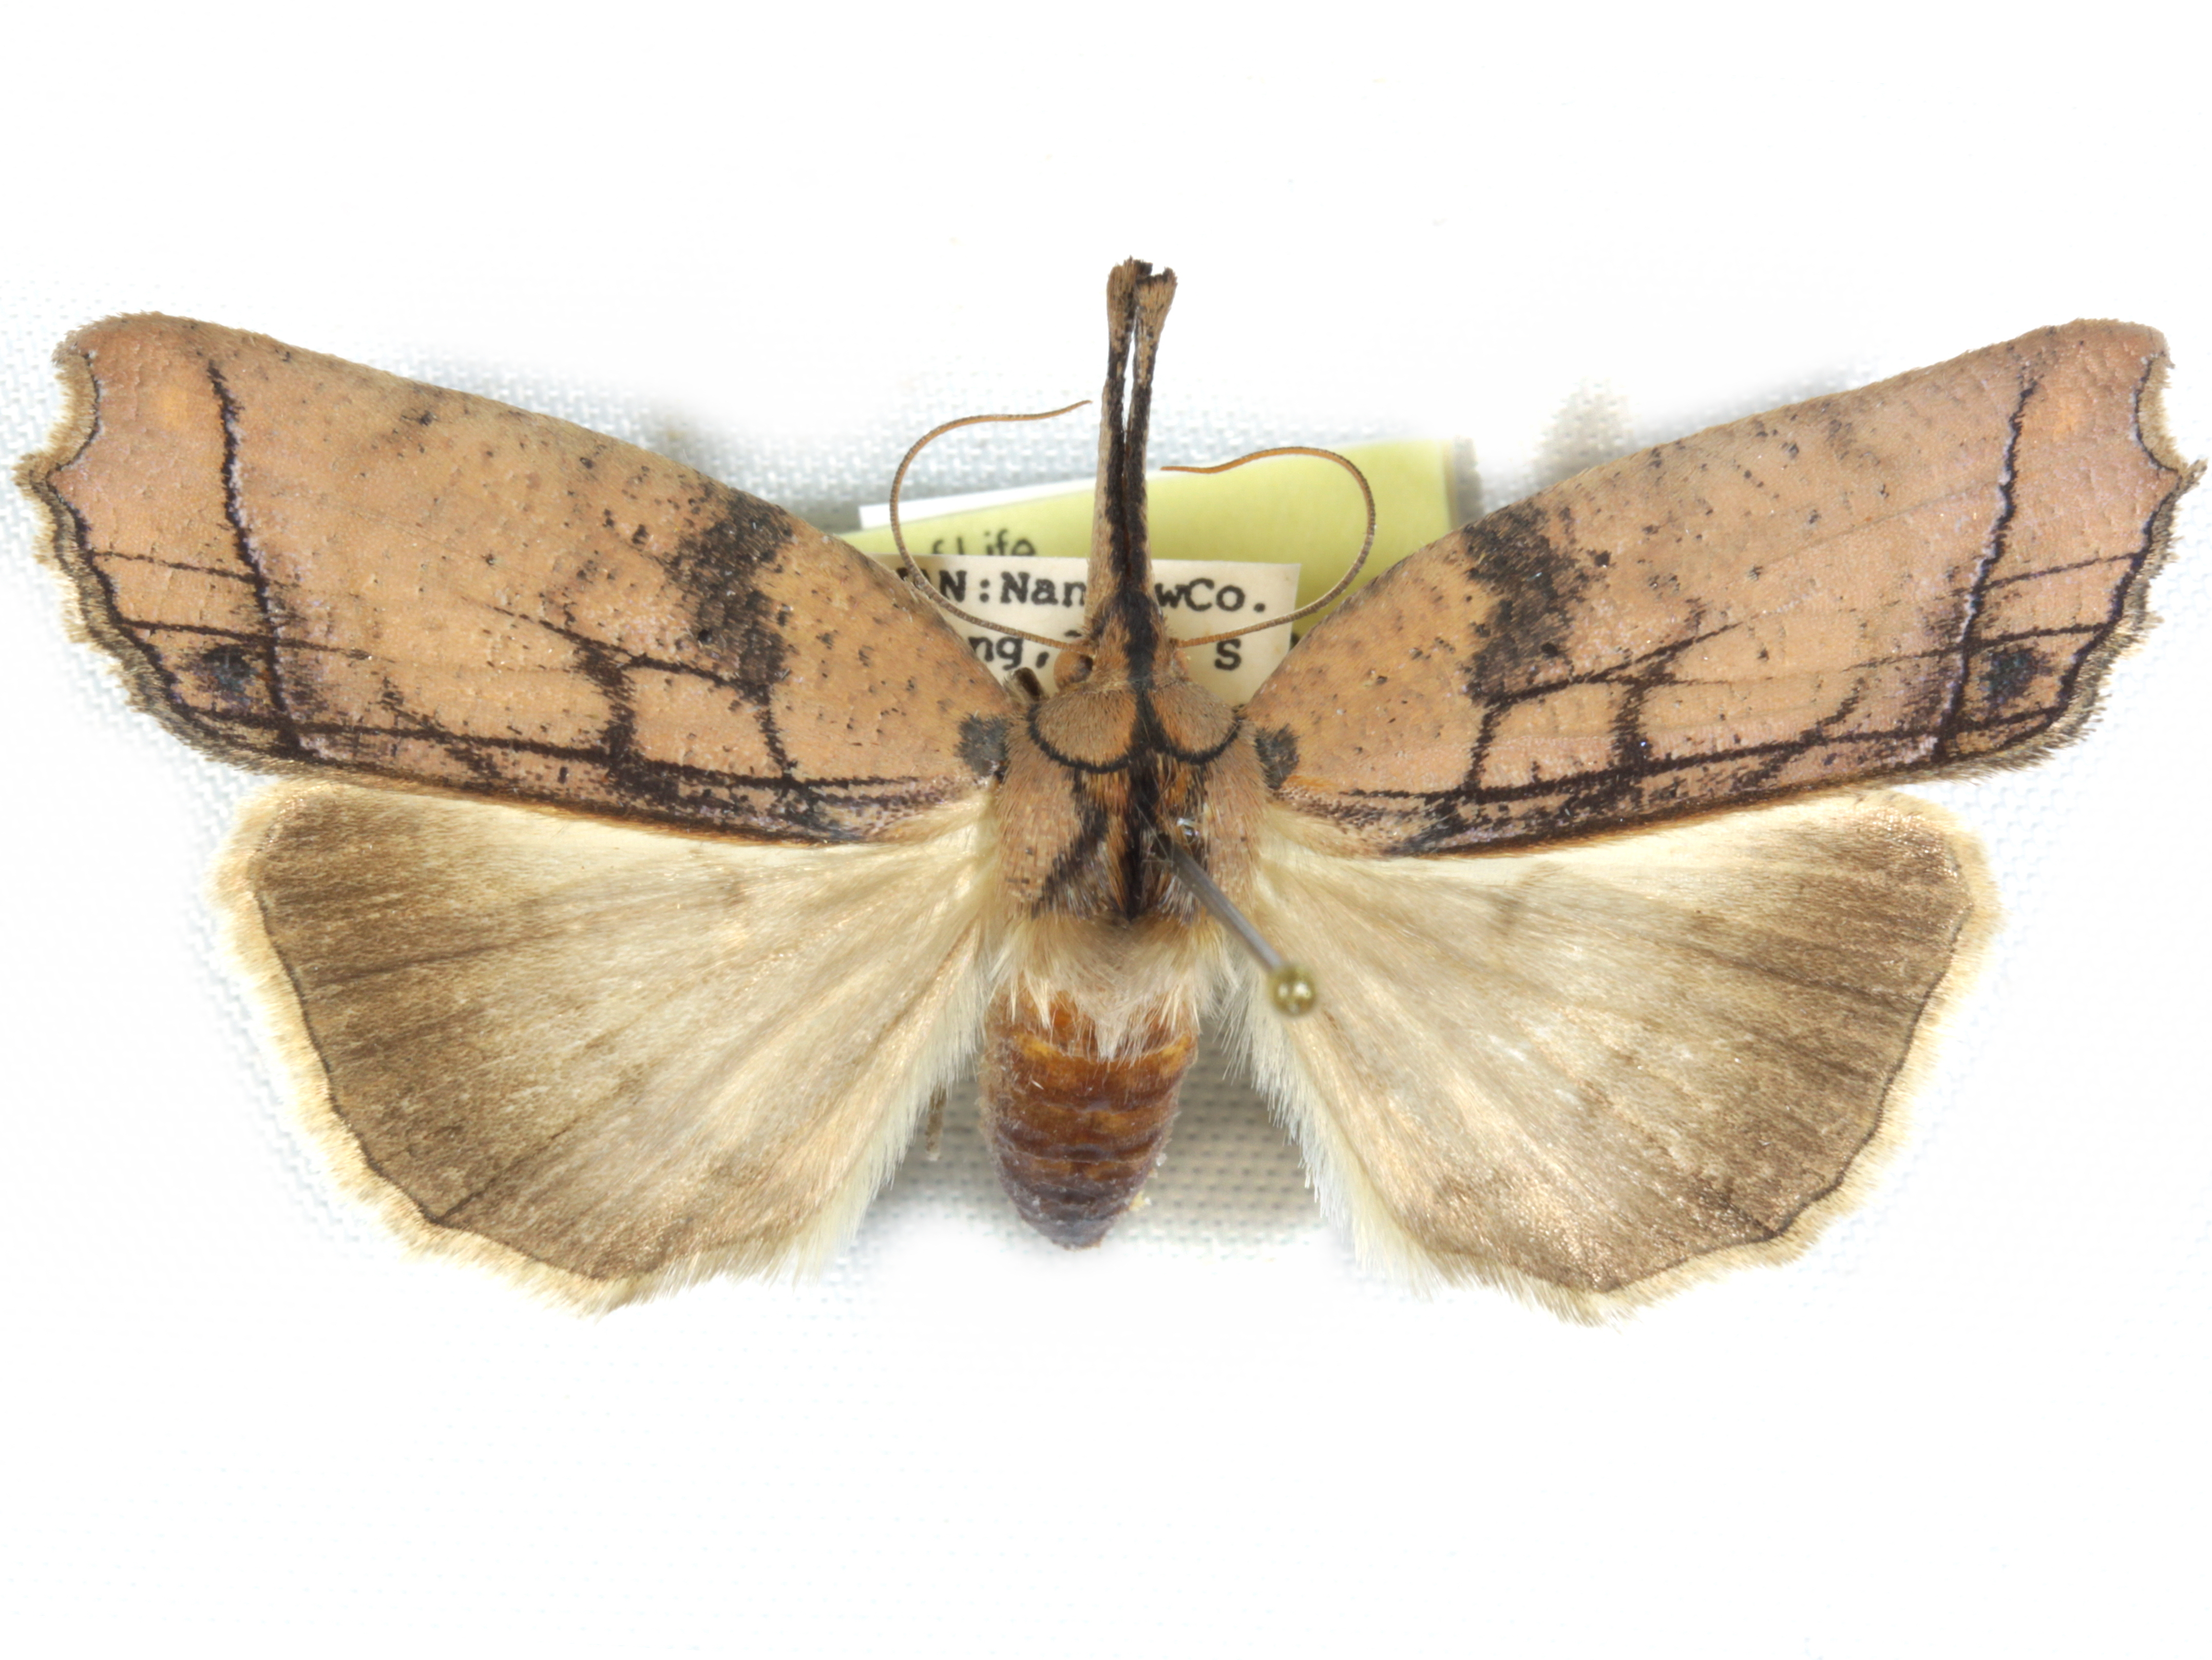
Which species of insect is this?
Latirostrum bisacutum
